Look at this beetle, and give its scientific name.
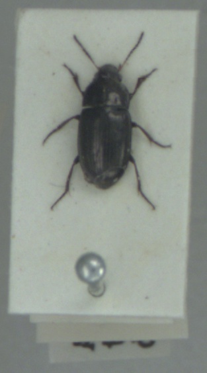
Amara tibialis
